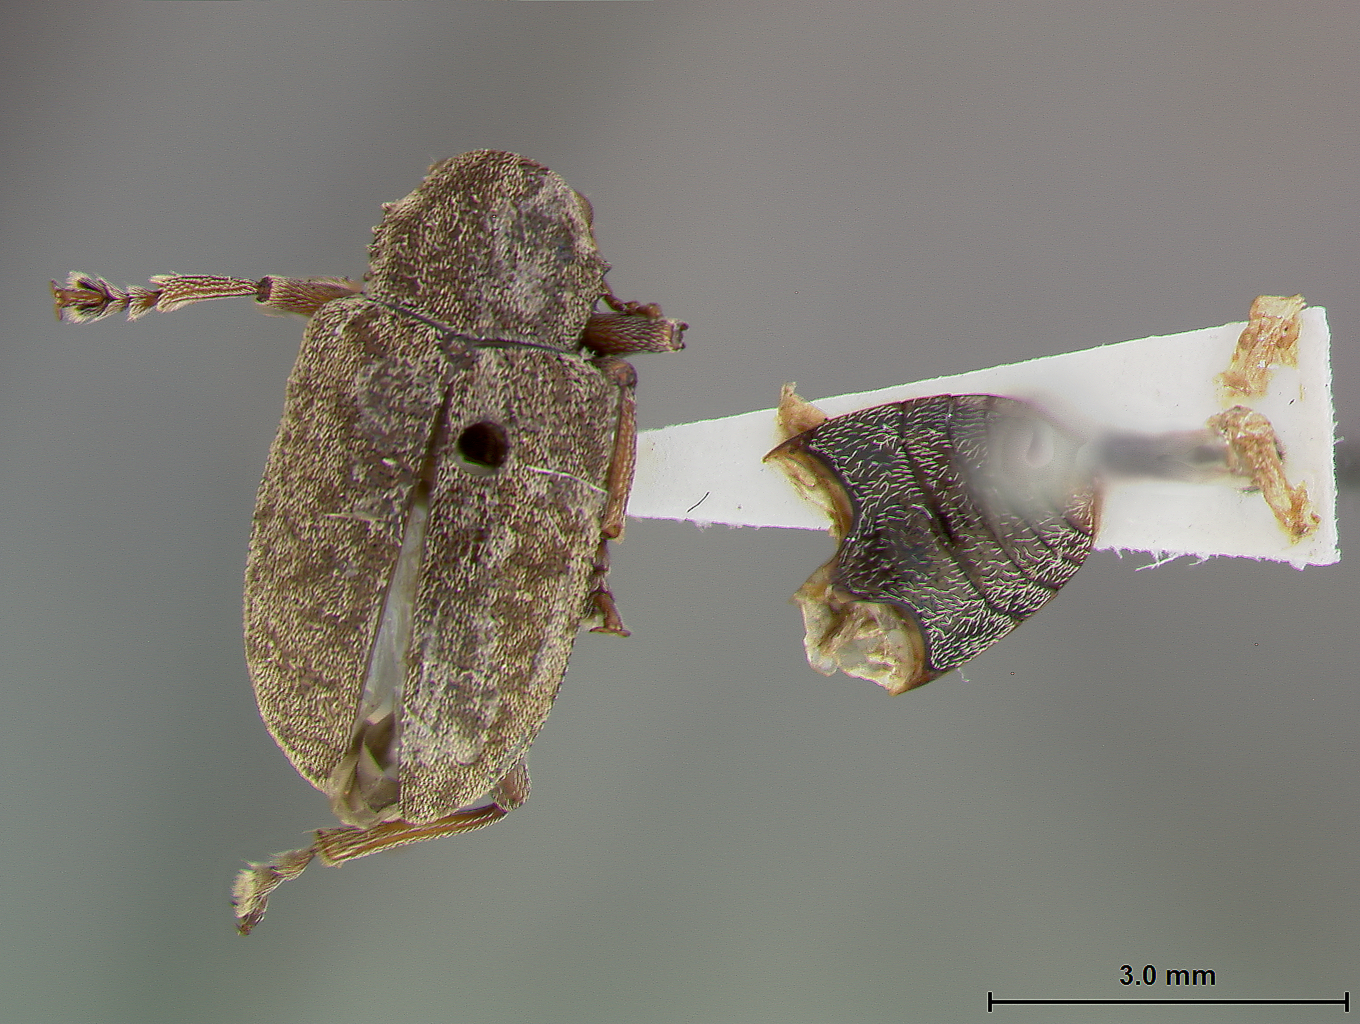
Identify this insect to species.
Myochrous longipes
